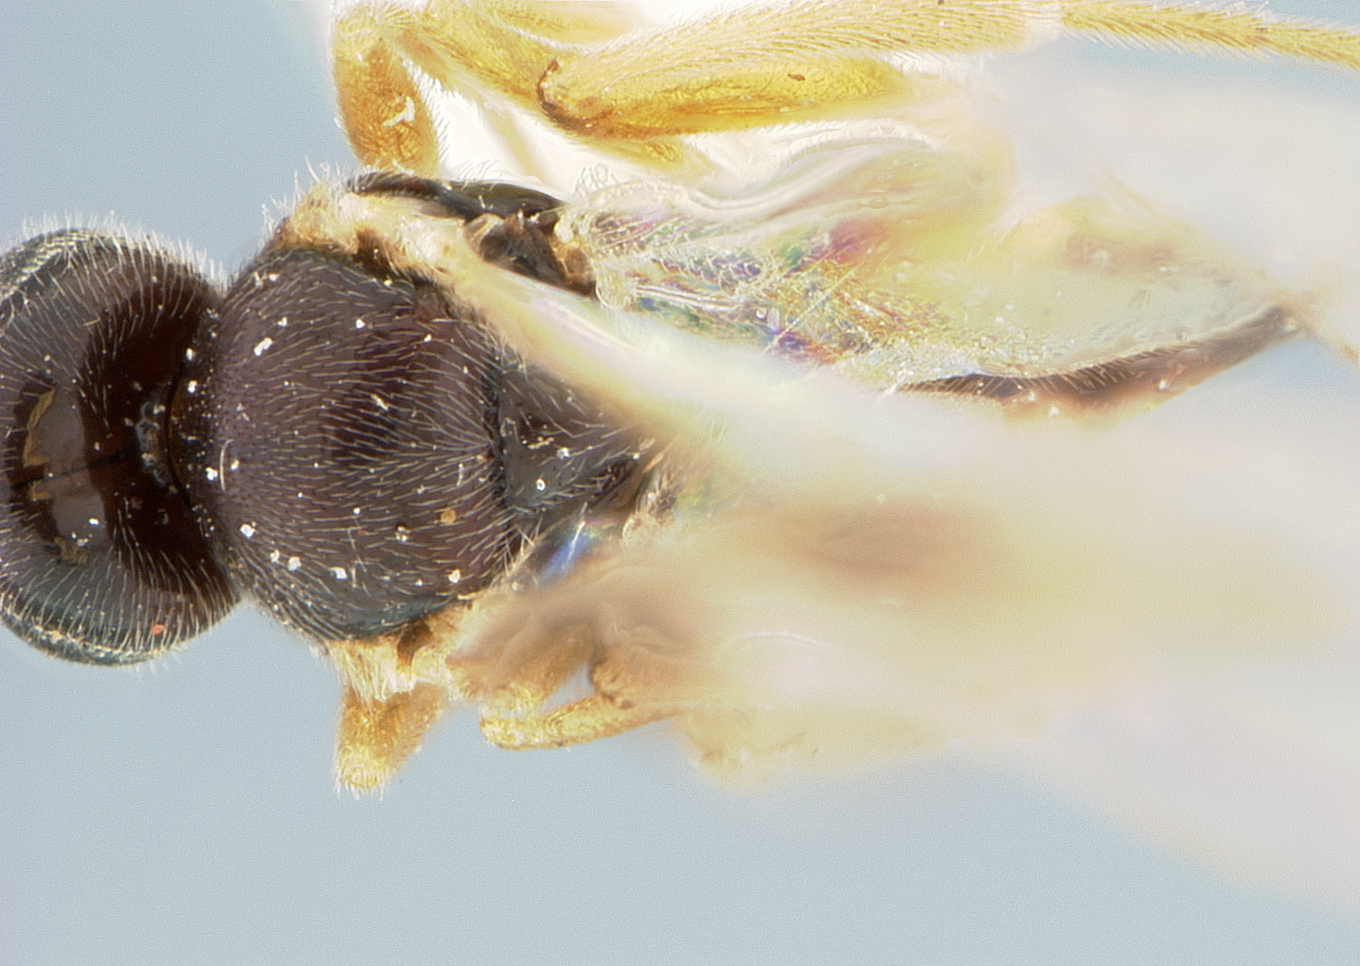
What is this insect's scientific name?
Apantelesteles japonicus
